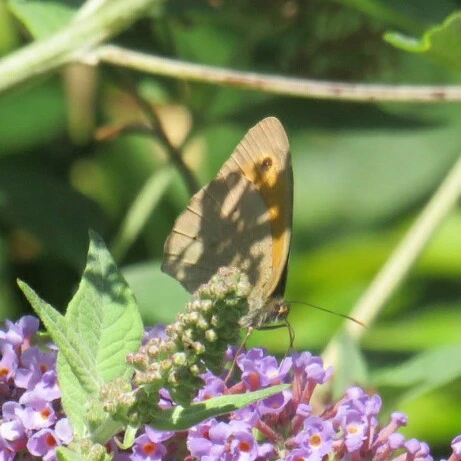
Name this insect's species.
Maniola jurtina
